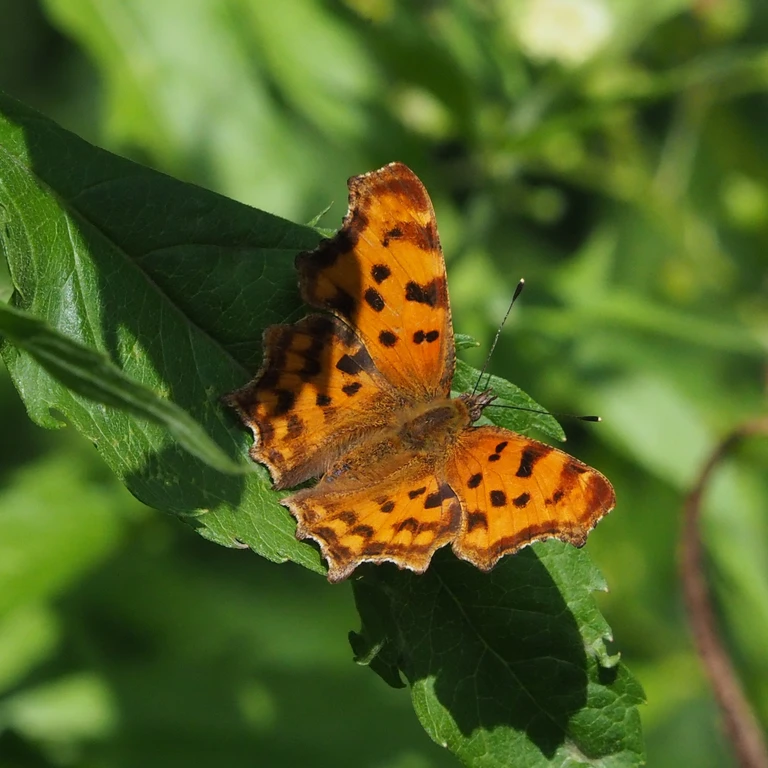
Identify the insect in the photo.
Polygonia c-album
